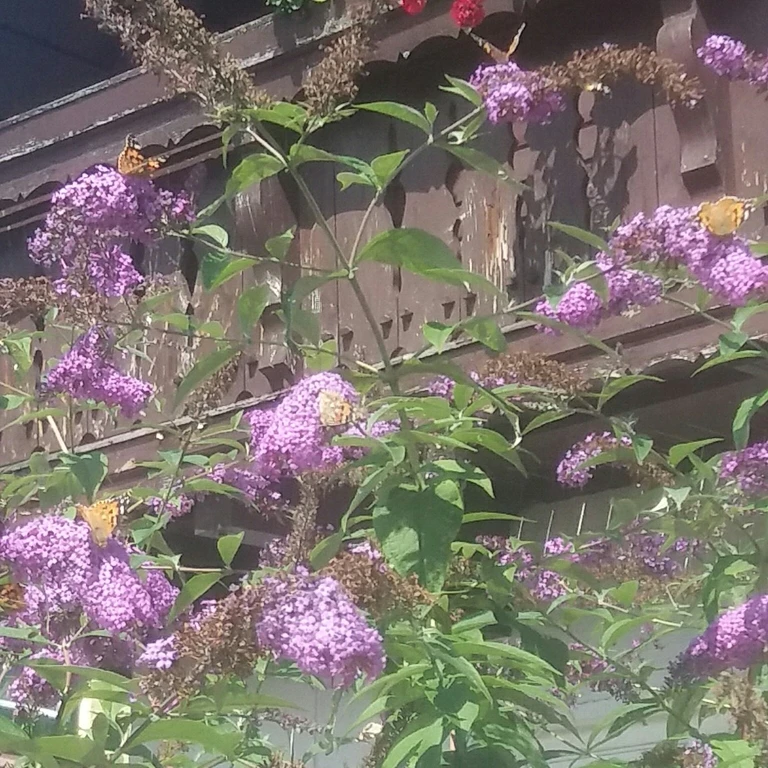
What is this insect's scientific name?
Vanessa cardui
